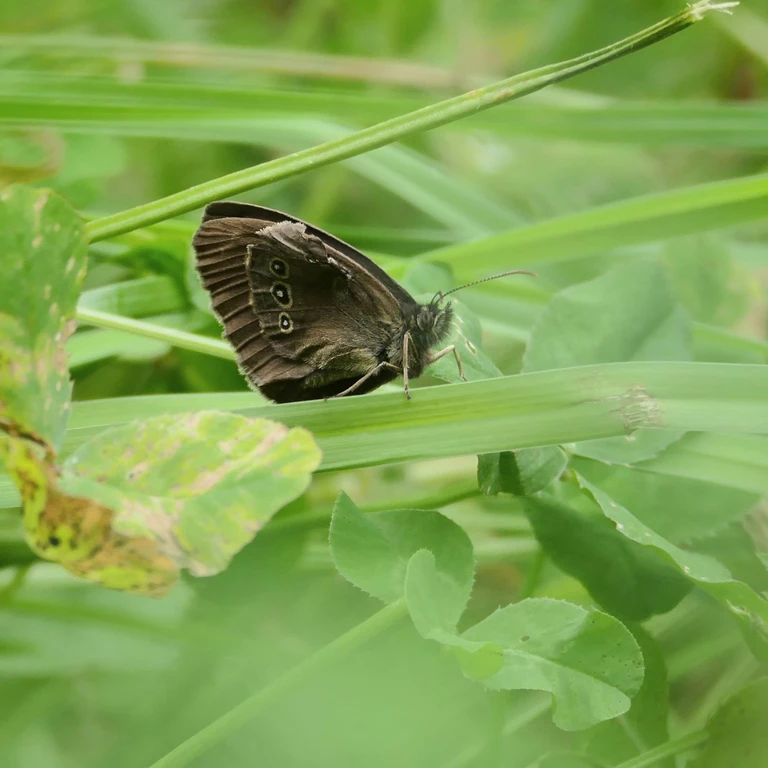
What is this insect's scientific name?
Aphantopus hyperantus
